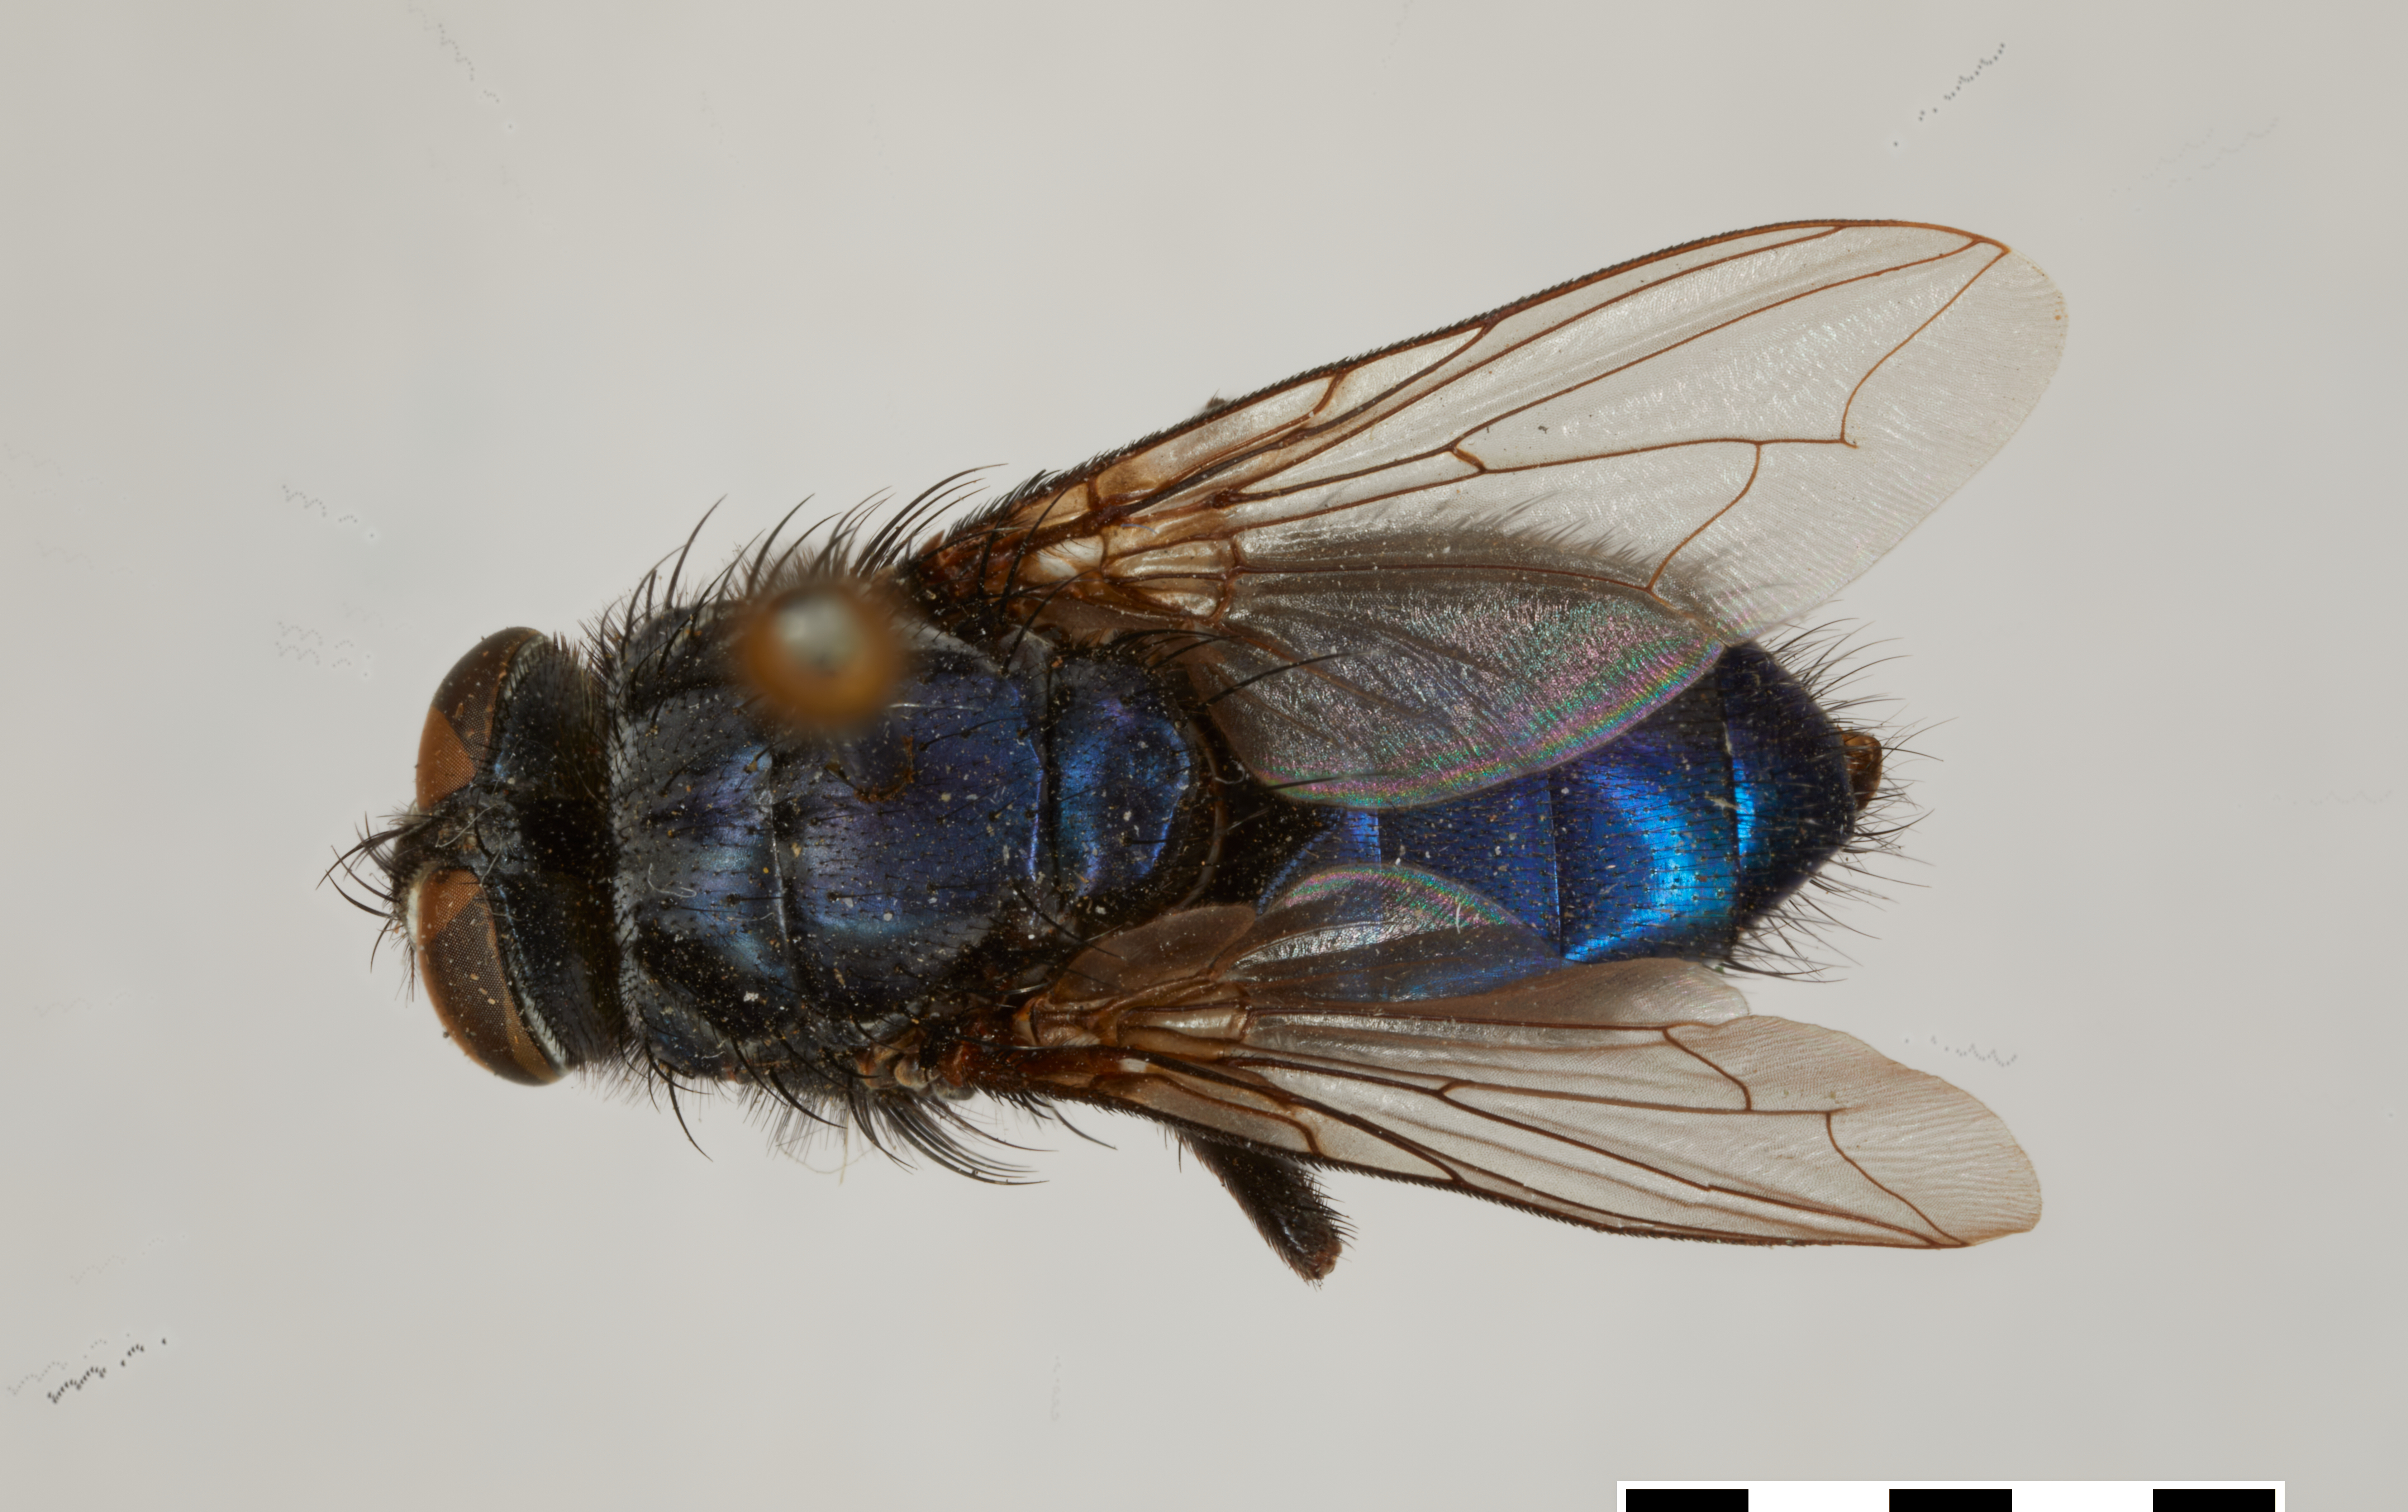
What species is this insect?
Apaulina basingeri
